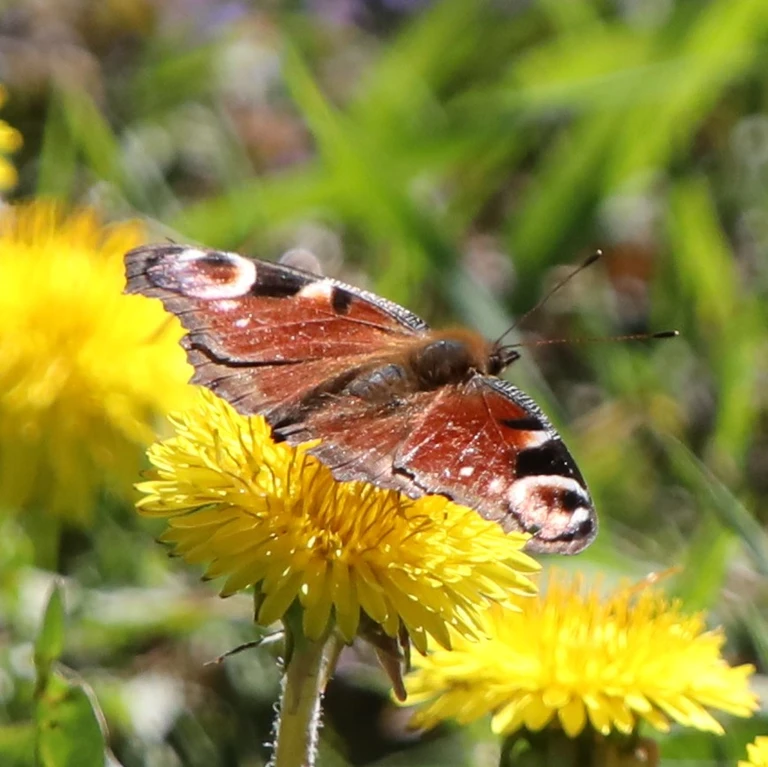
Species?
Aglais io
